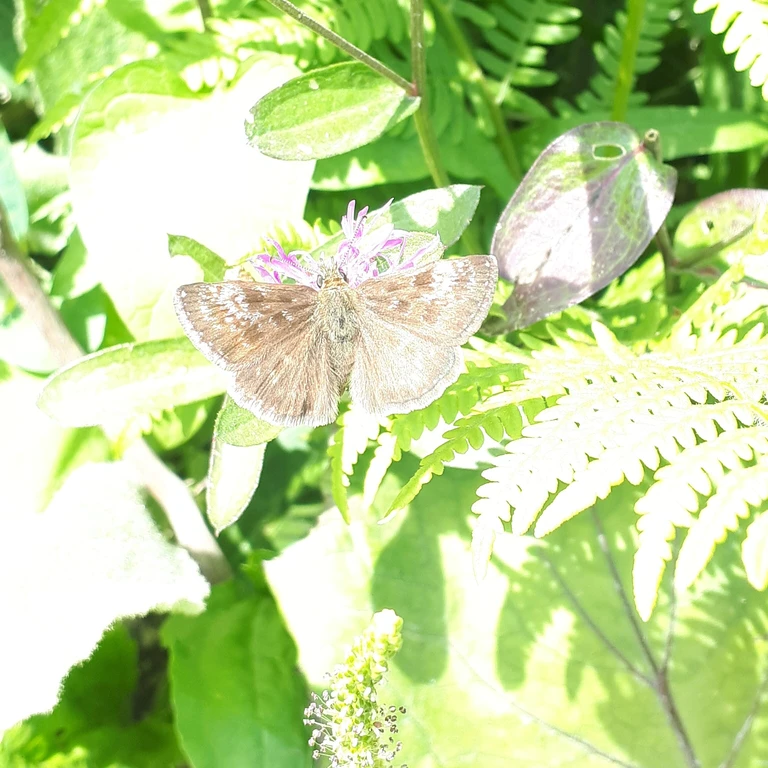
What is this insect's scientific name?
Erynnis tages
